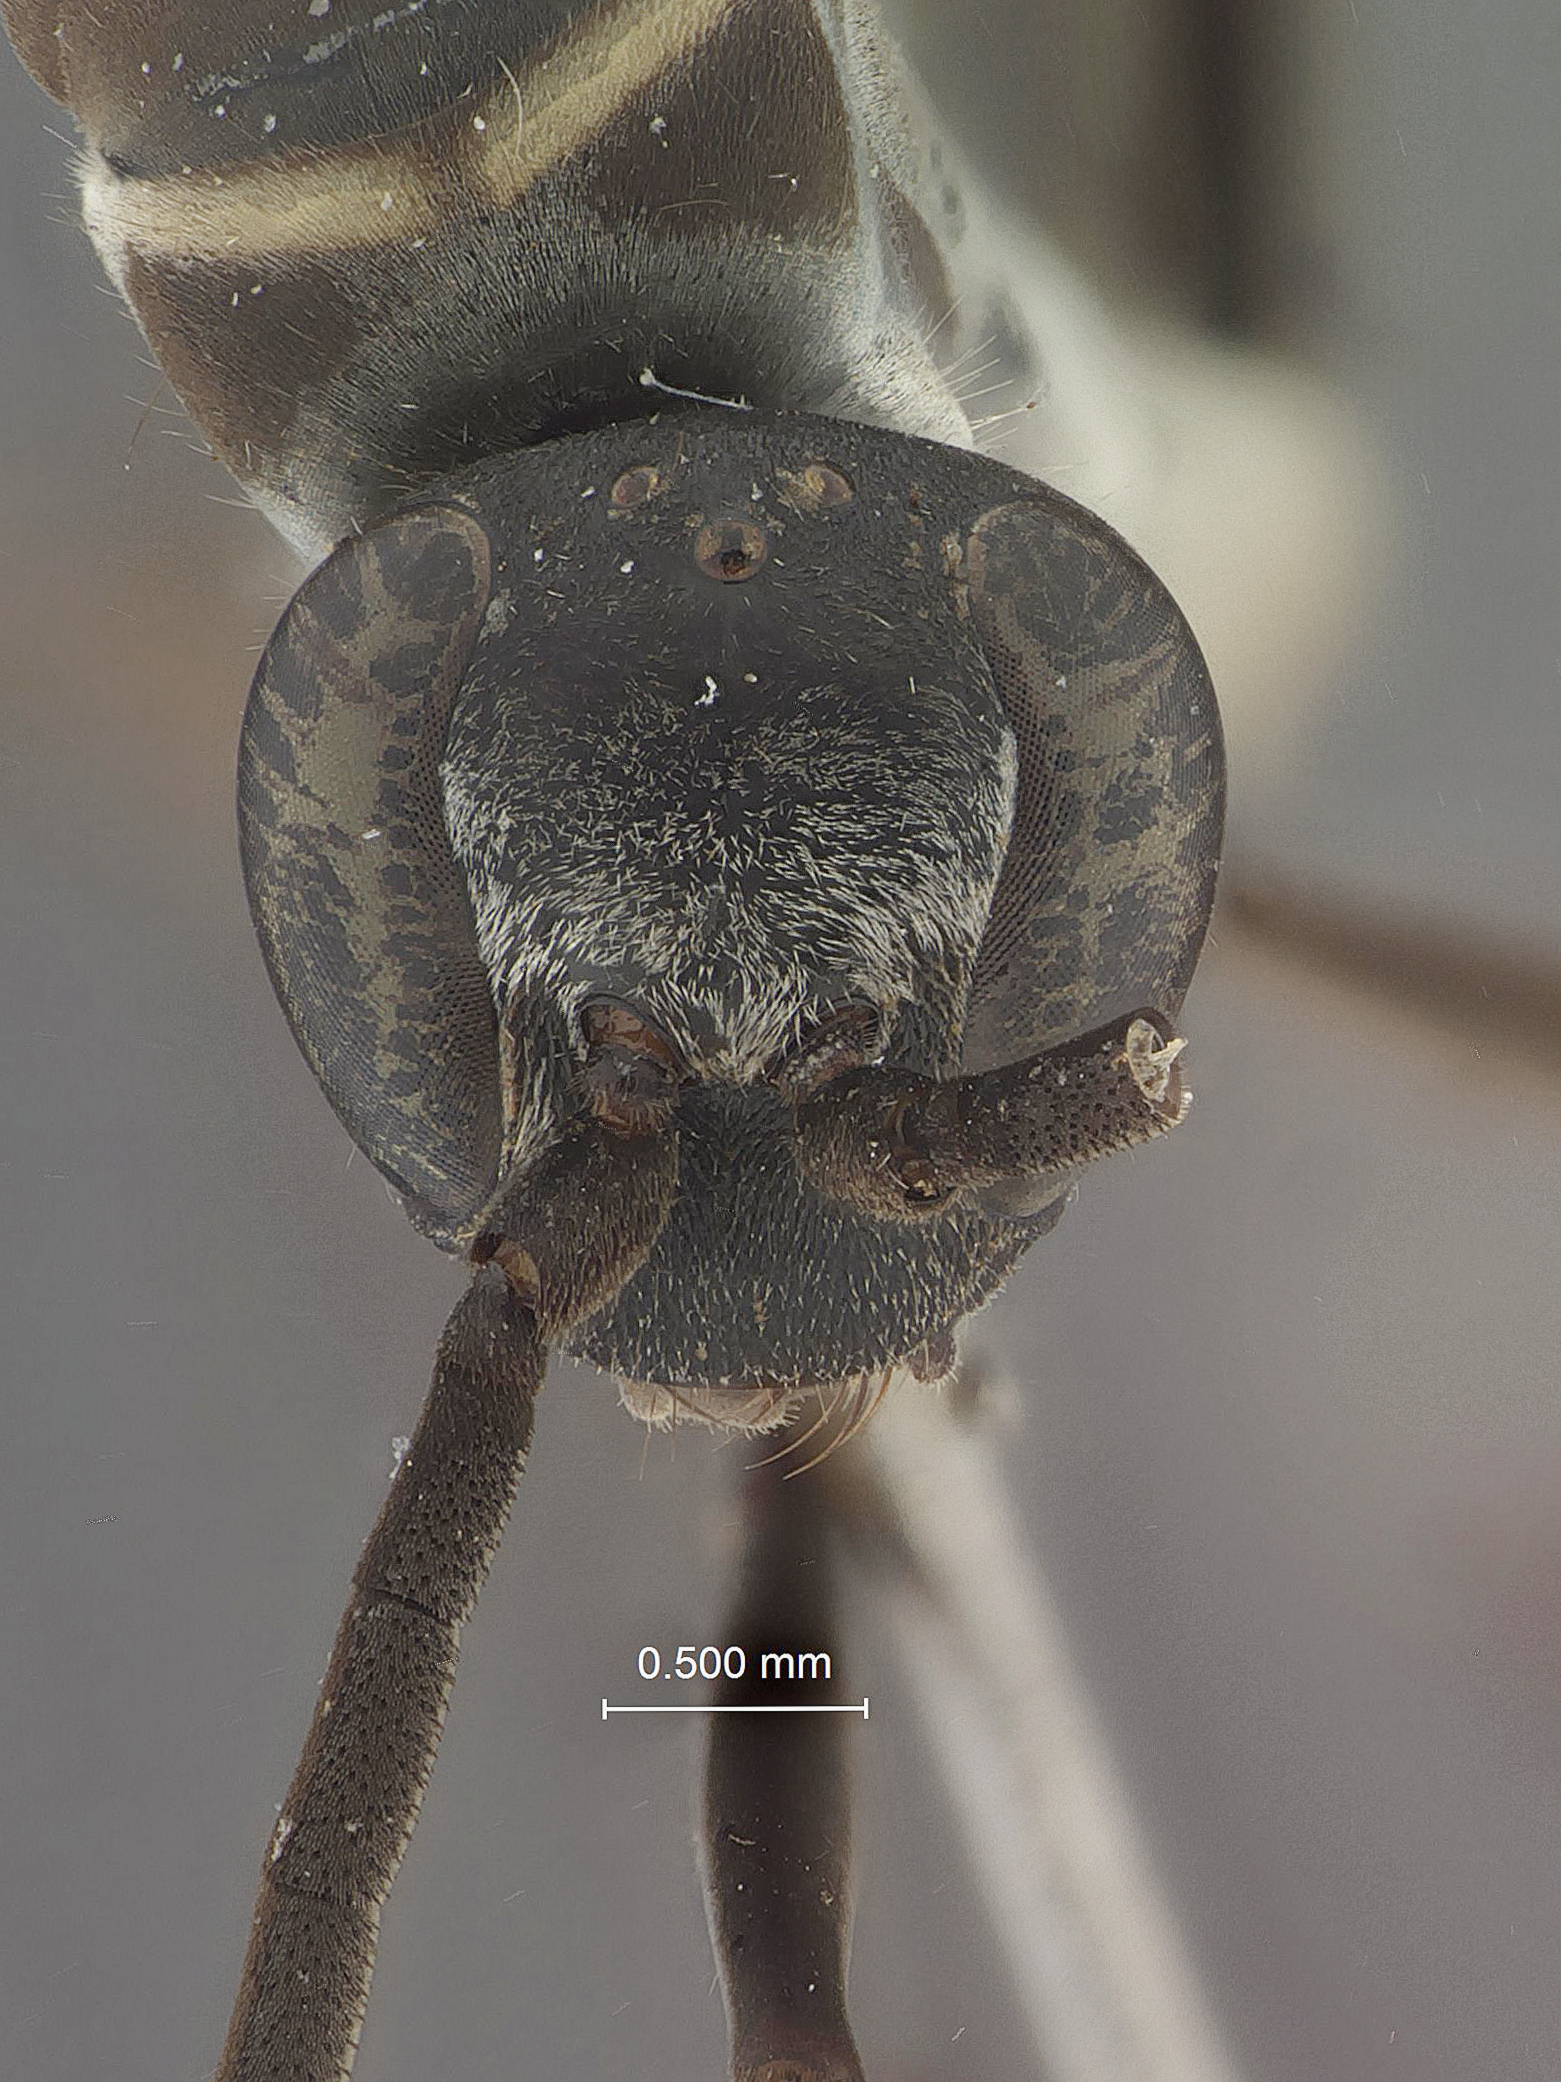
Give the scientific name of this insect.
Anoplius formosanus
